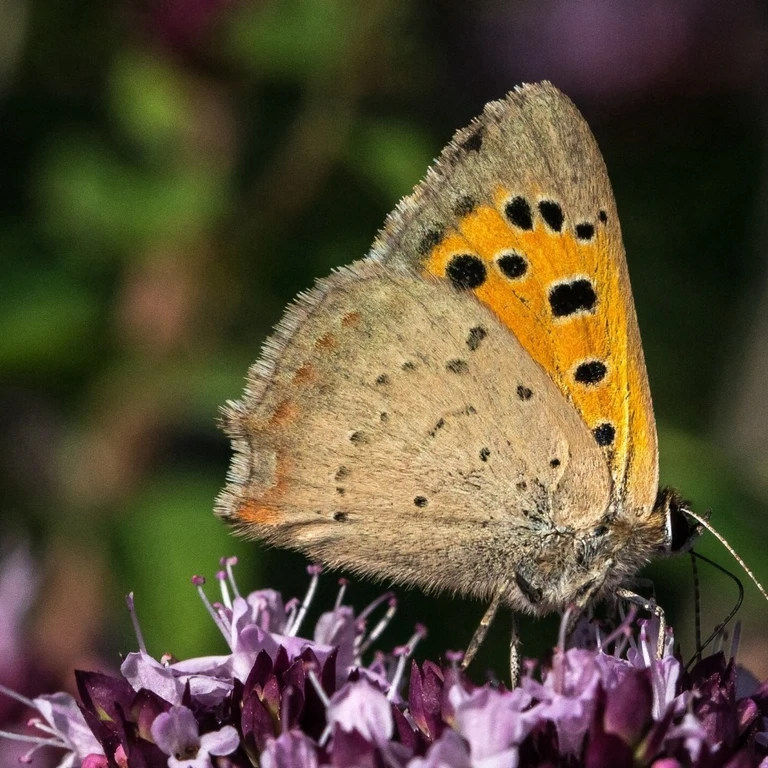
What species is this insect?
Lycaena phlaeas
